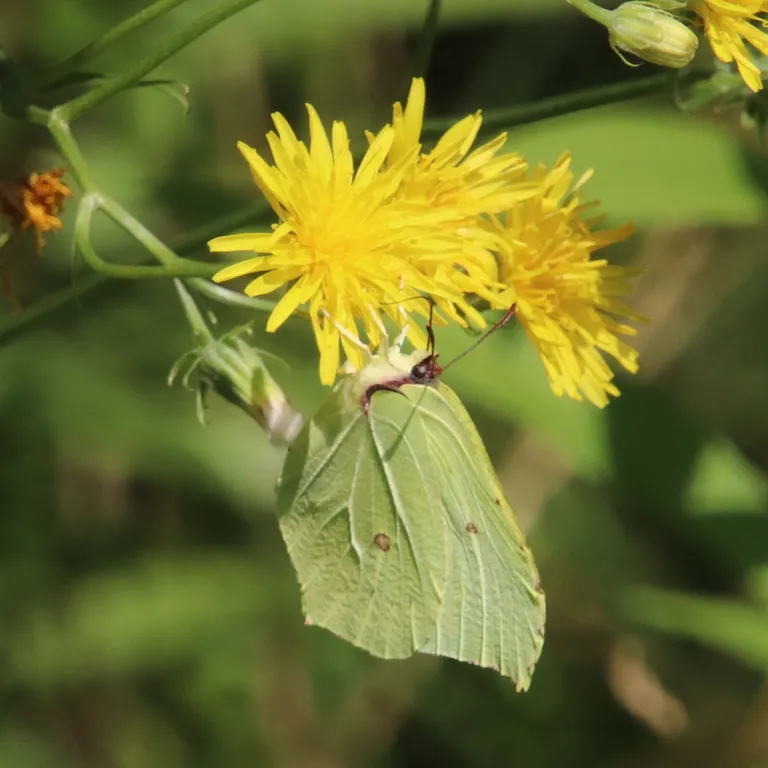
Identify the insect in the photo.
Gonepteryx rhamni
